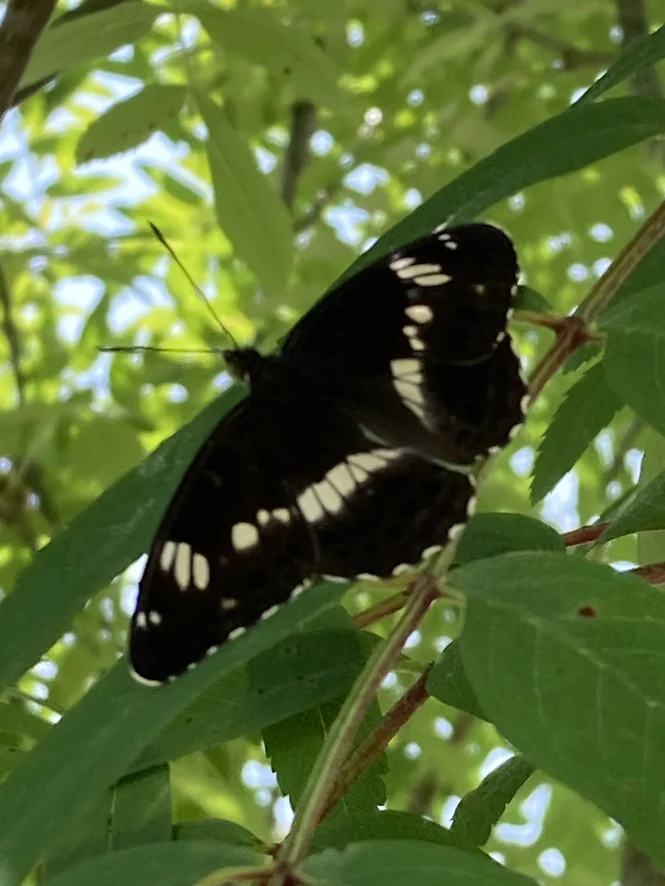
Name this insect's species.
Limenitis camilla (also Ladoga camilla)
